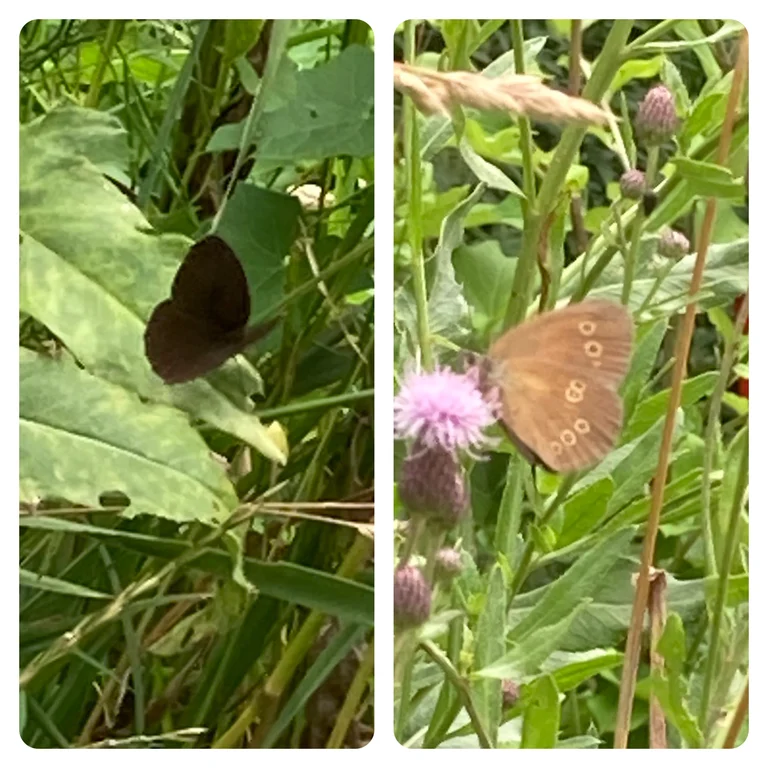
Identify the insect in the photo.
Aphantopus hyperantus
